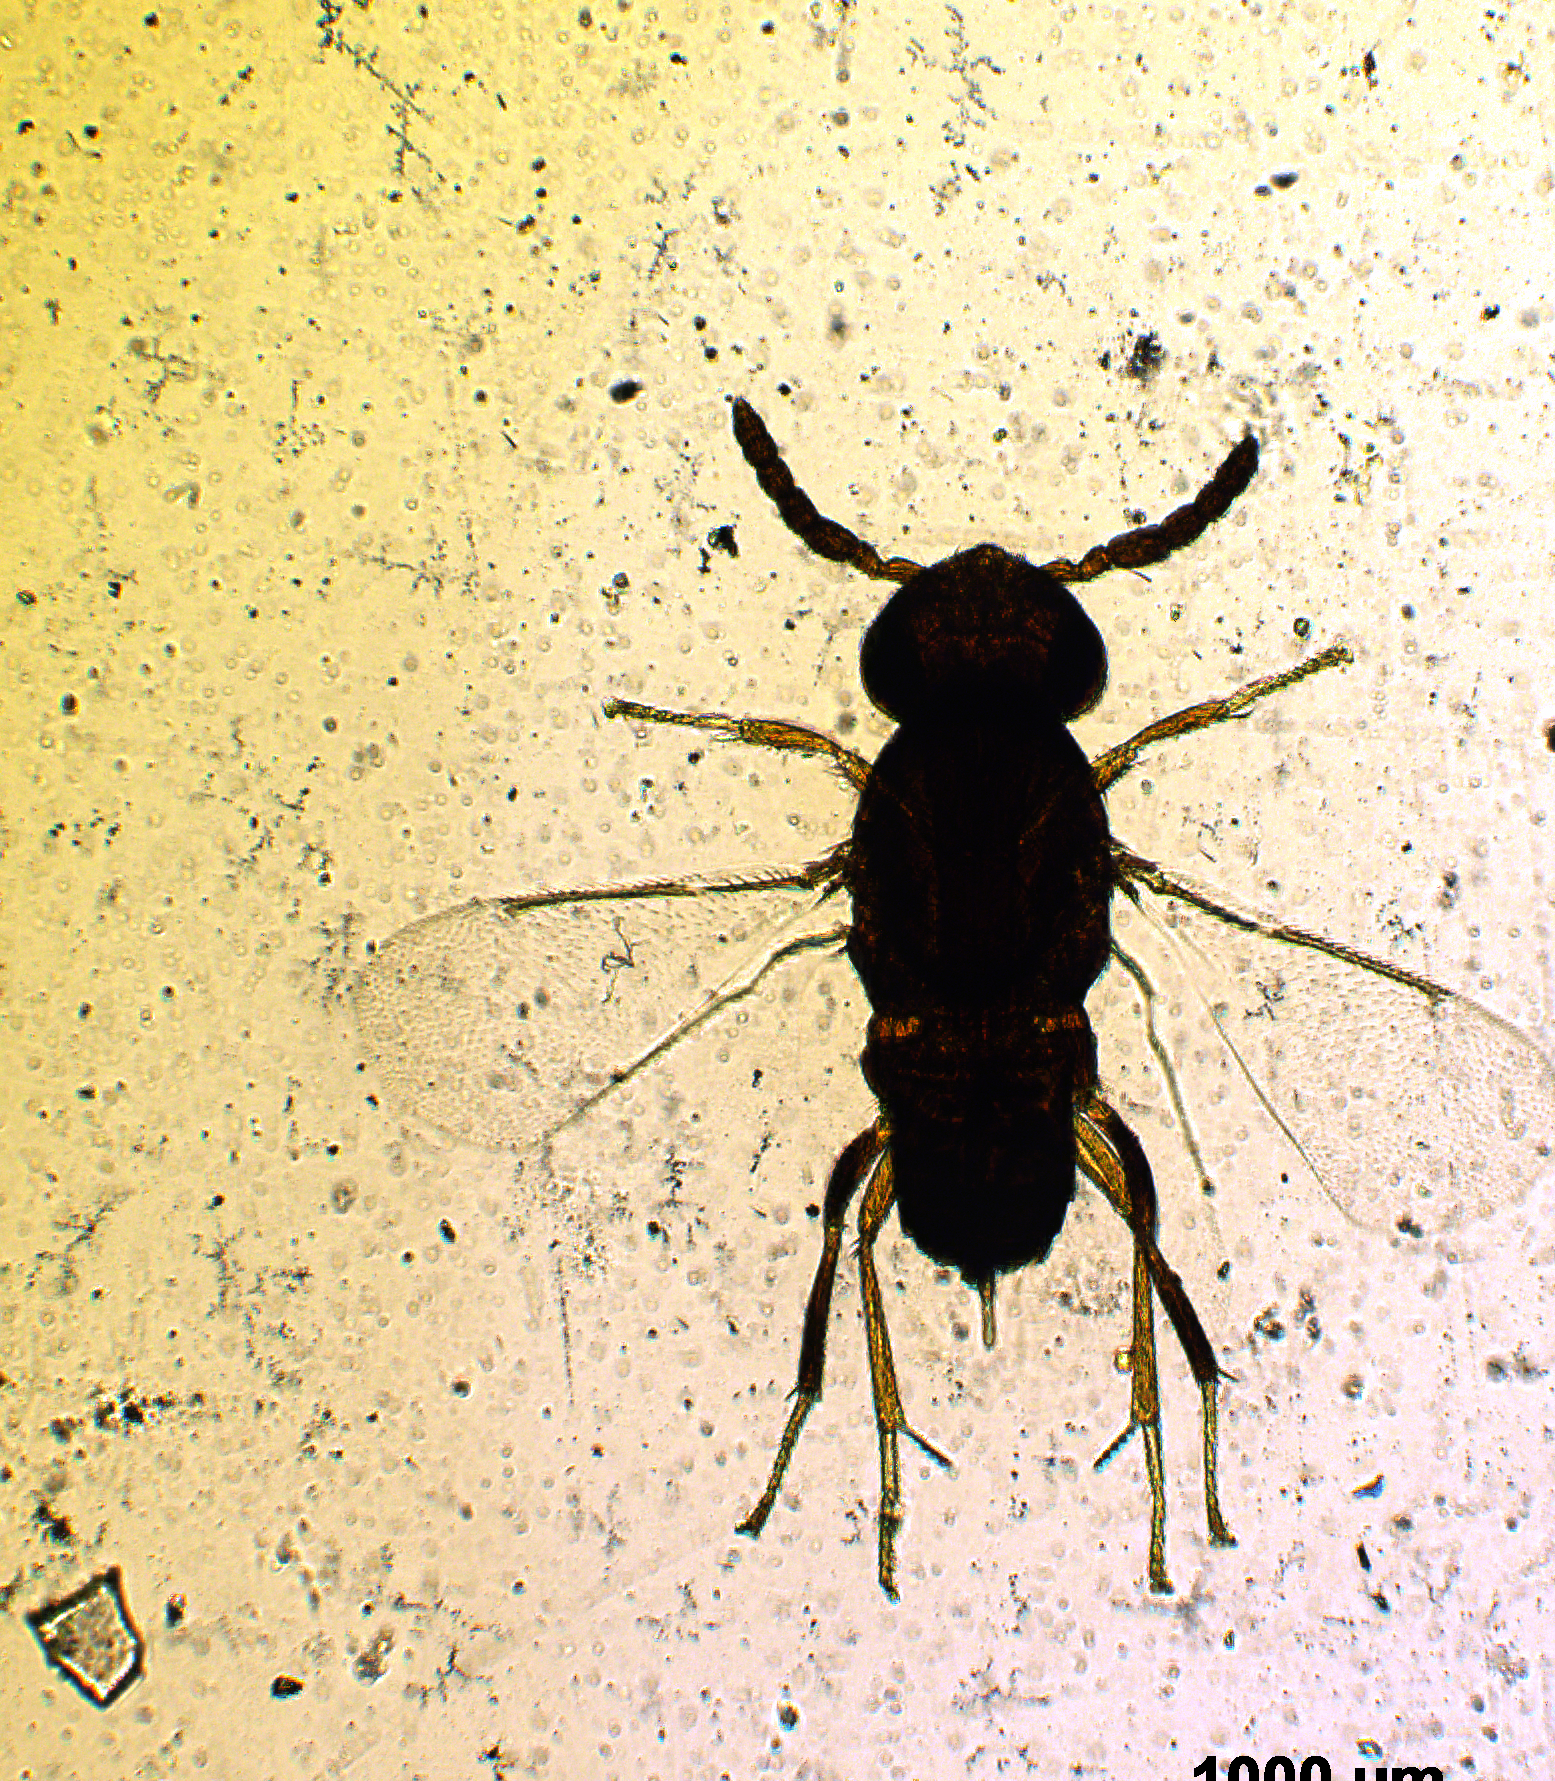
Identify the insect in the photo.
Coccophagus speciosus
